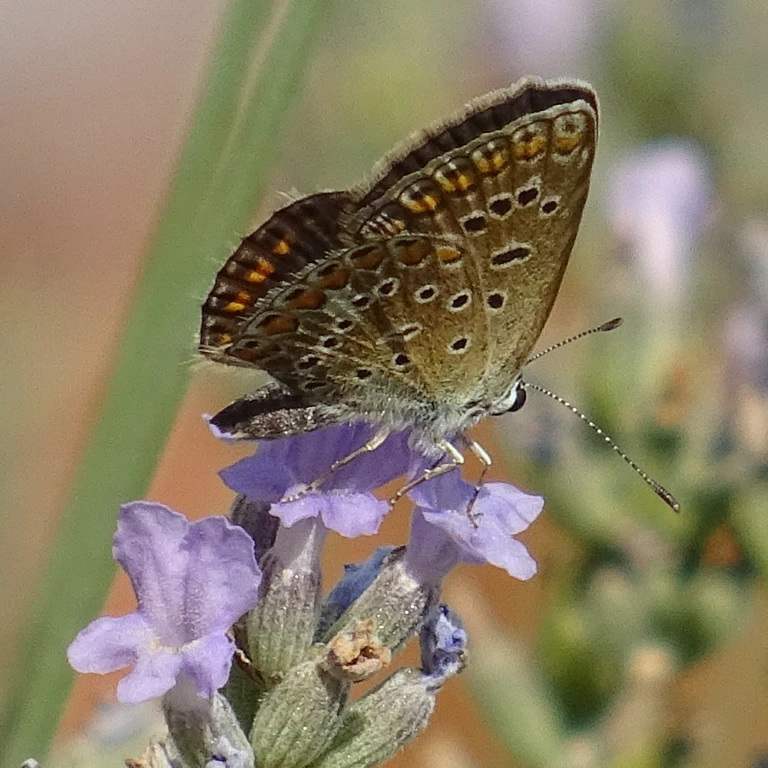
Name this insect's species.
Polyommatus icarus
